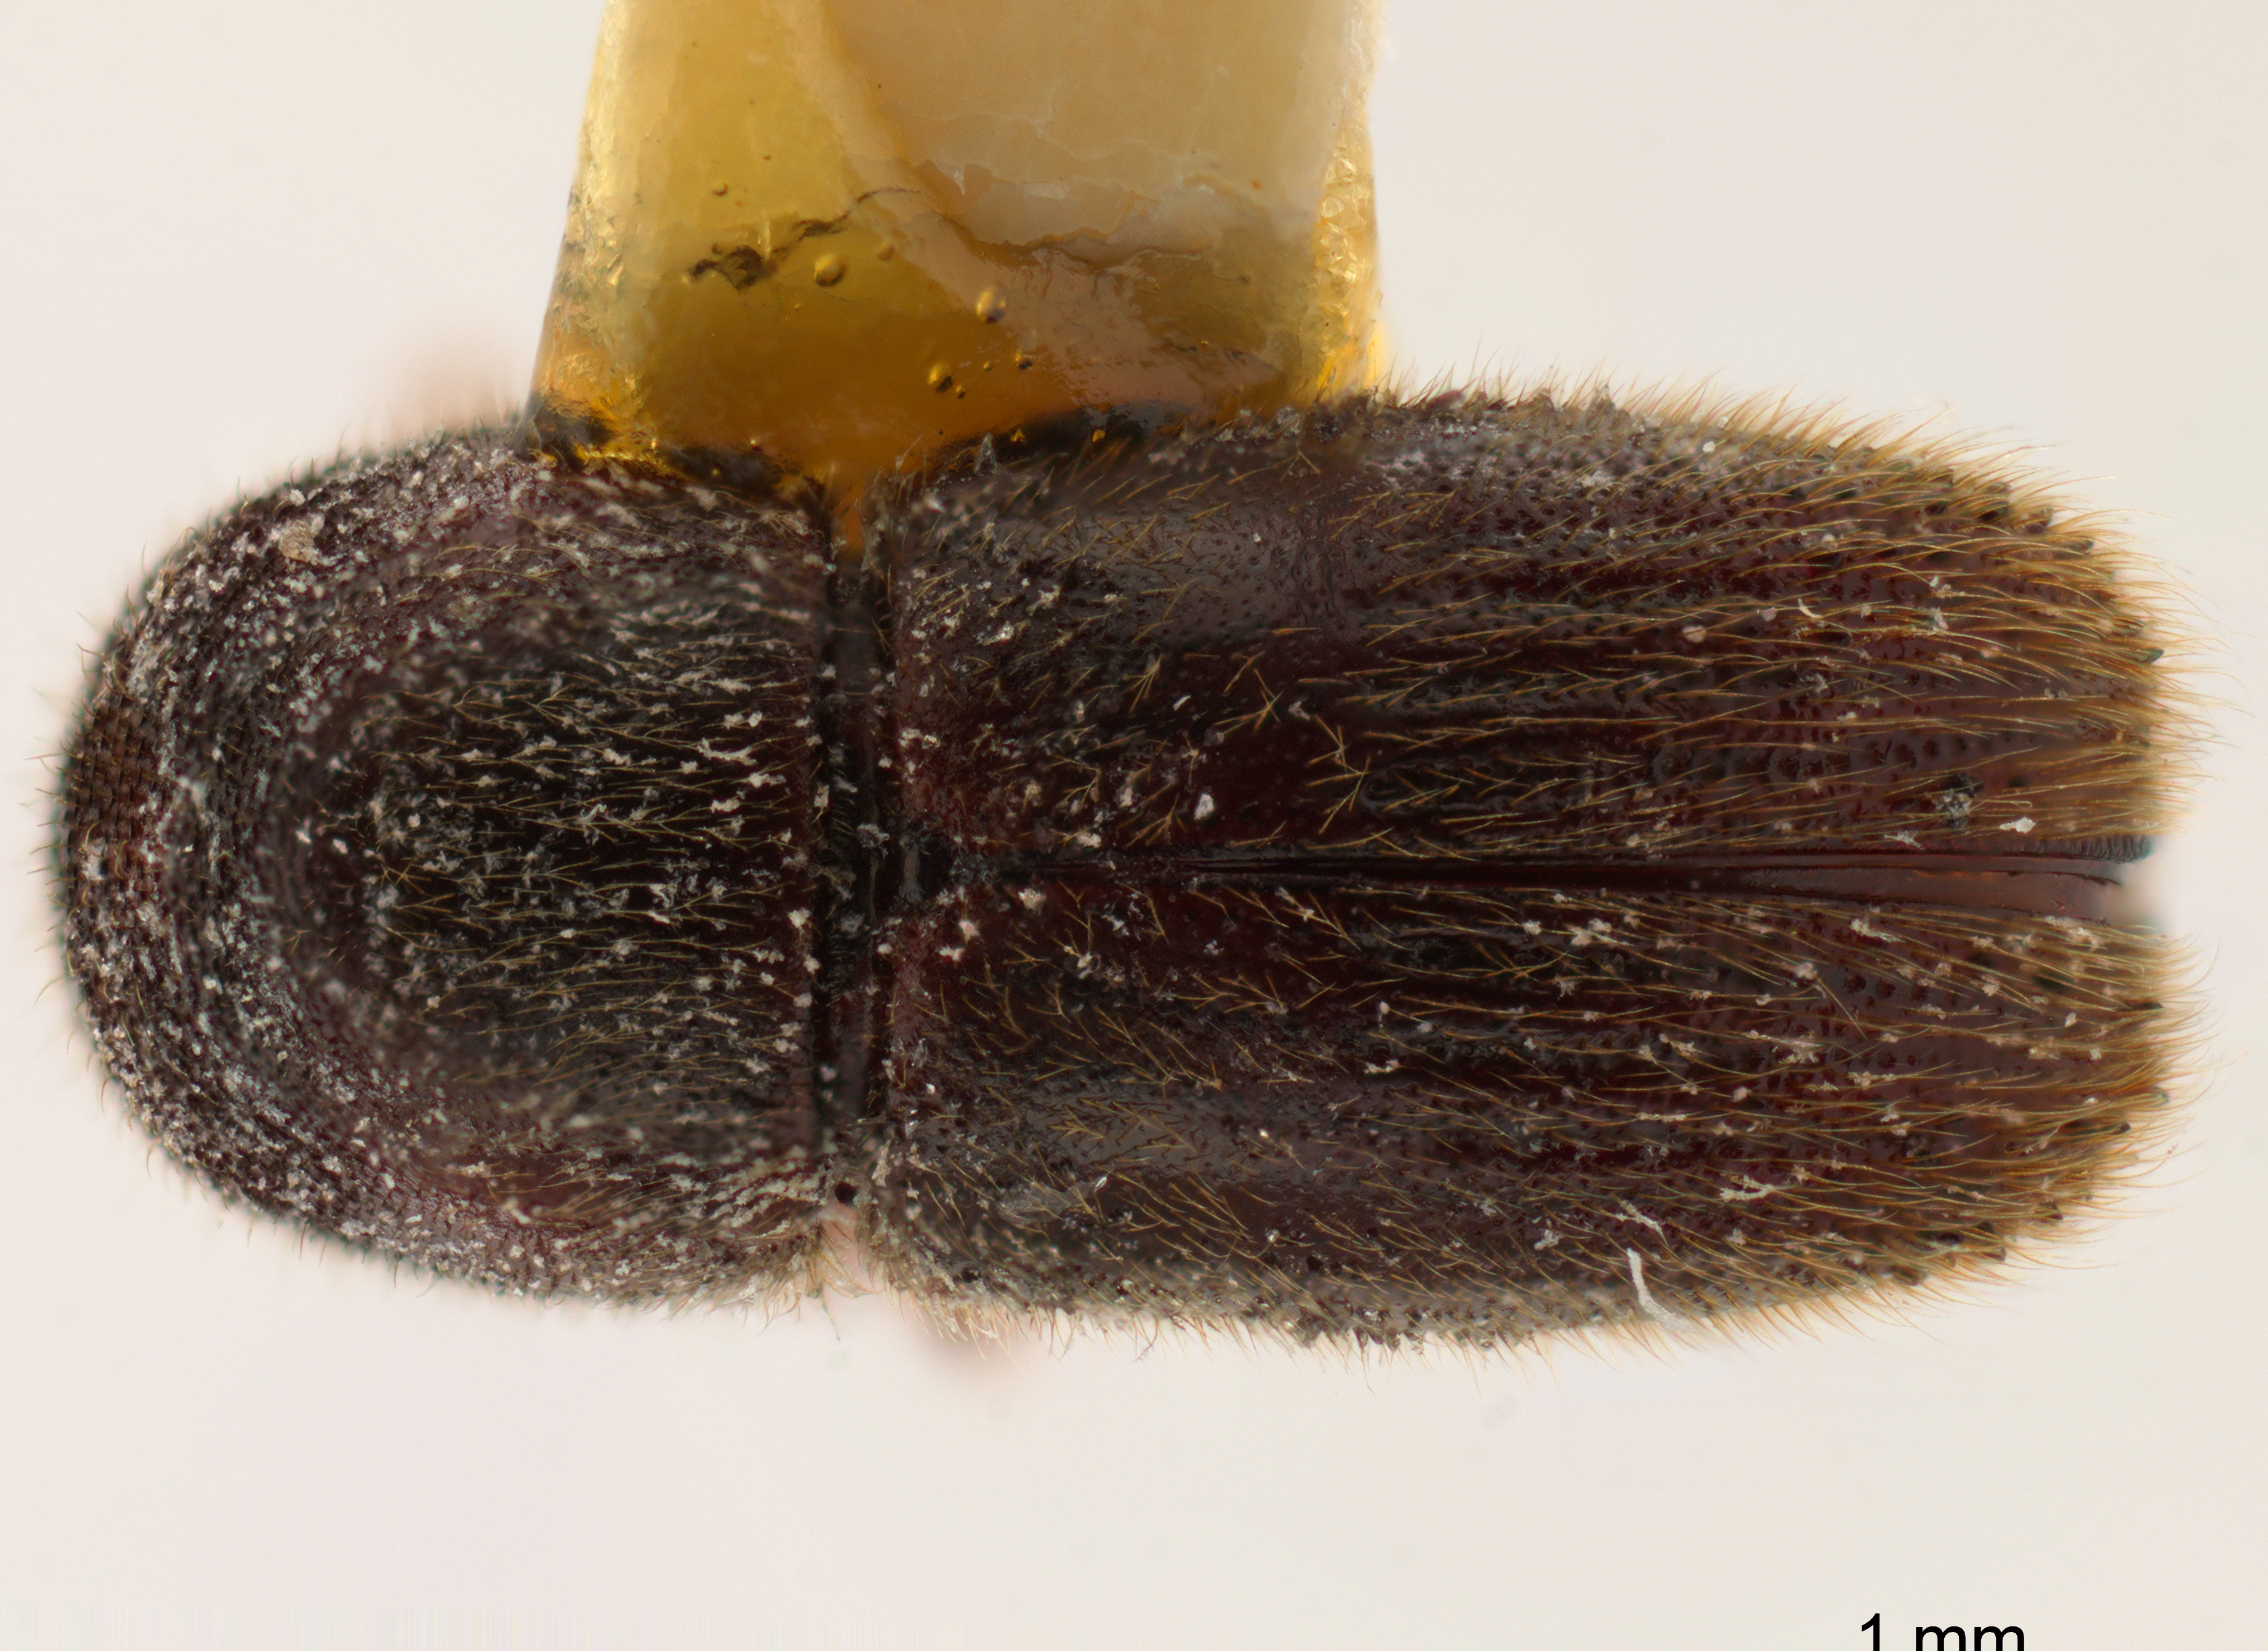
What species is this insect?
Cyclorhipidion sus
